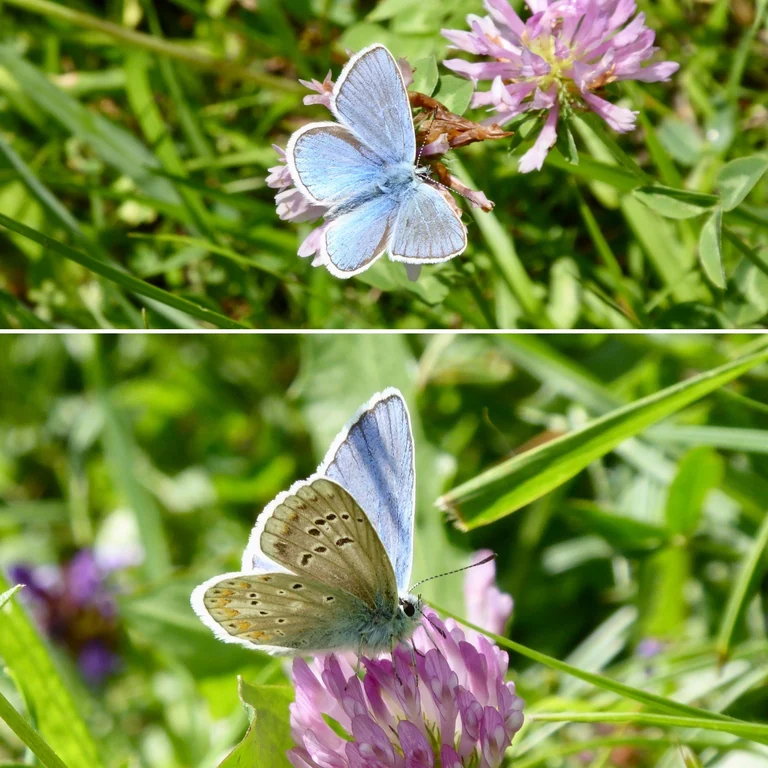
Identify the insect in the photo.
Polyommatus dorylas
